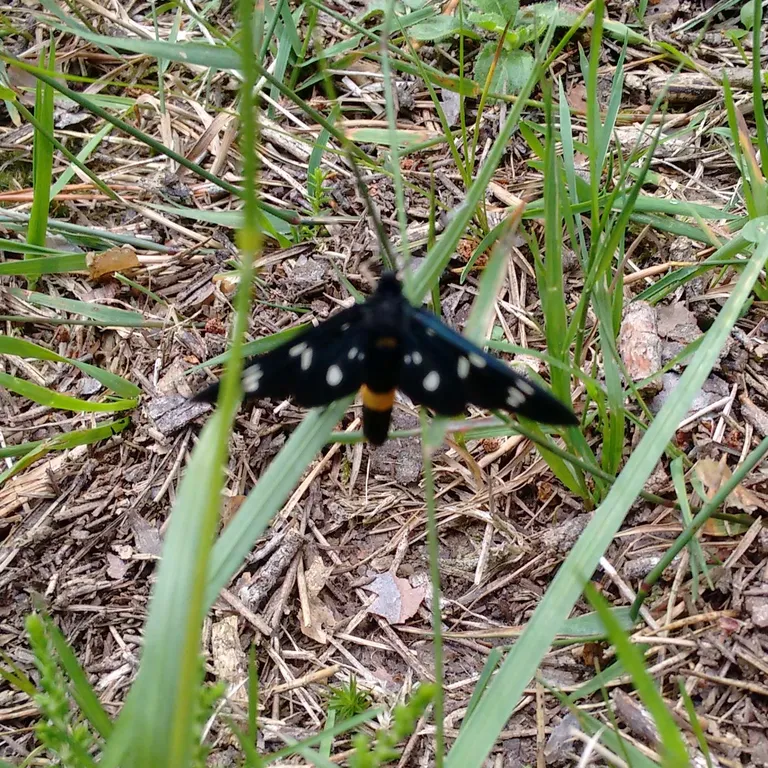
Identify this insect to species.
Amata phegea
